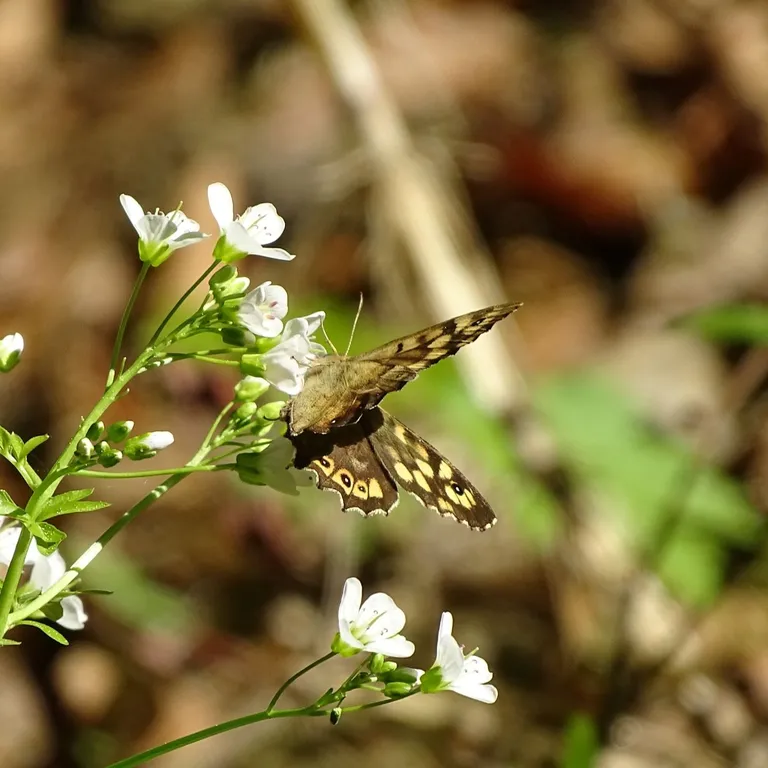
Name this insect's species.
Pararge aegeria
